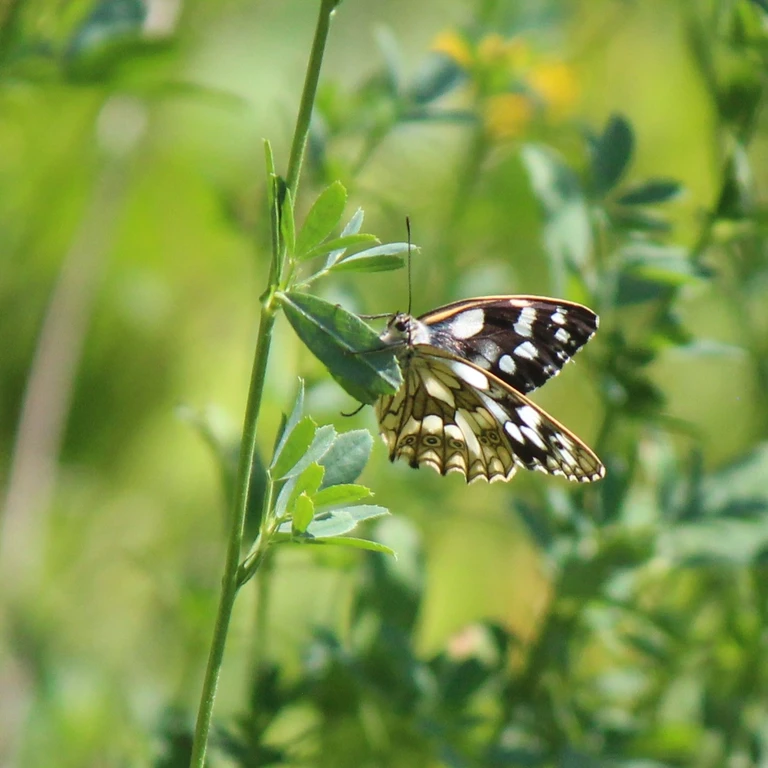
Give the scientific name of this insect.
Melanargia galathea
